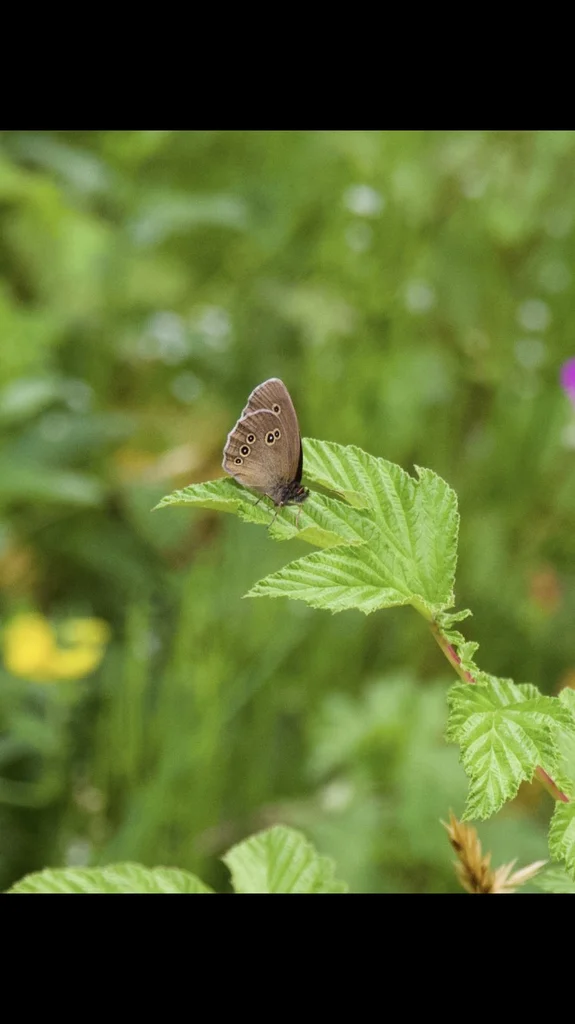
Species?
Aphantopus hyperantus
